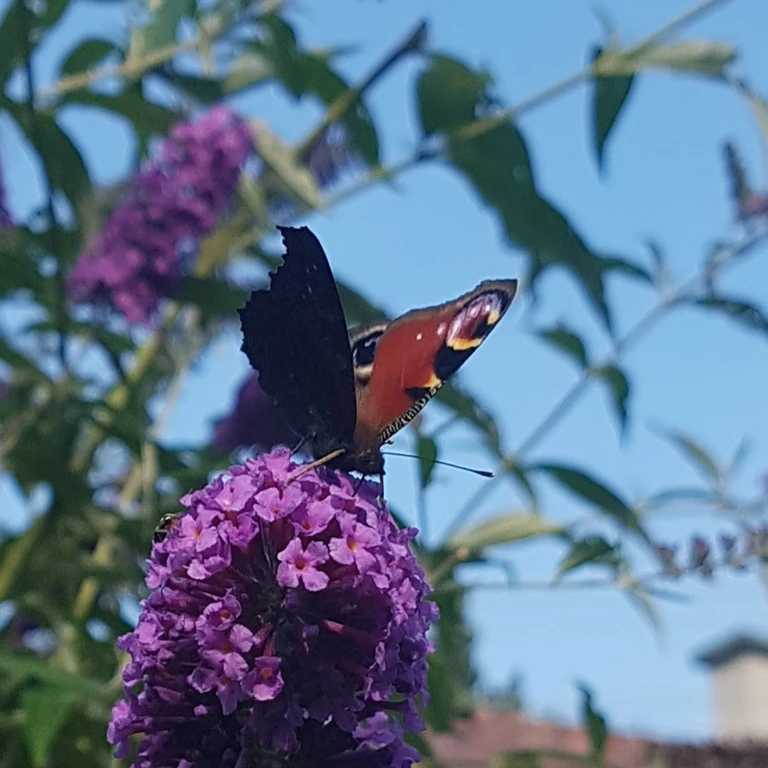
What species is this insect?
Aglais io
